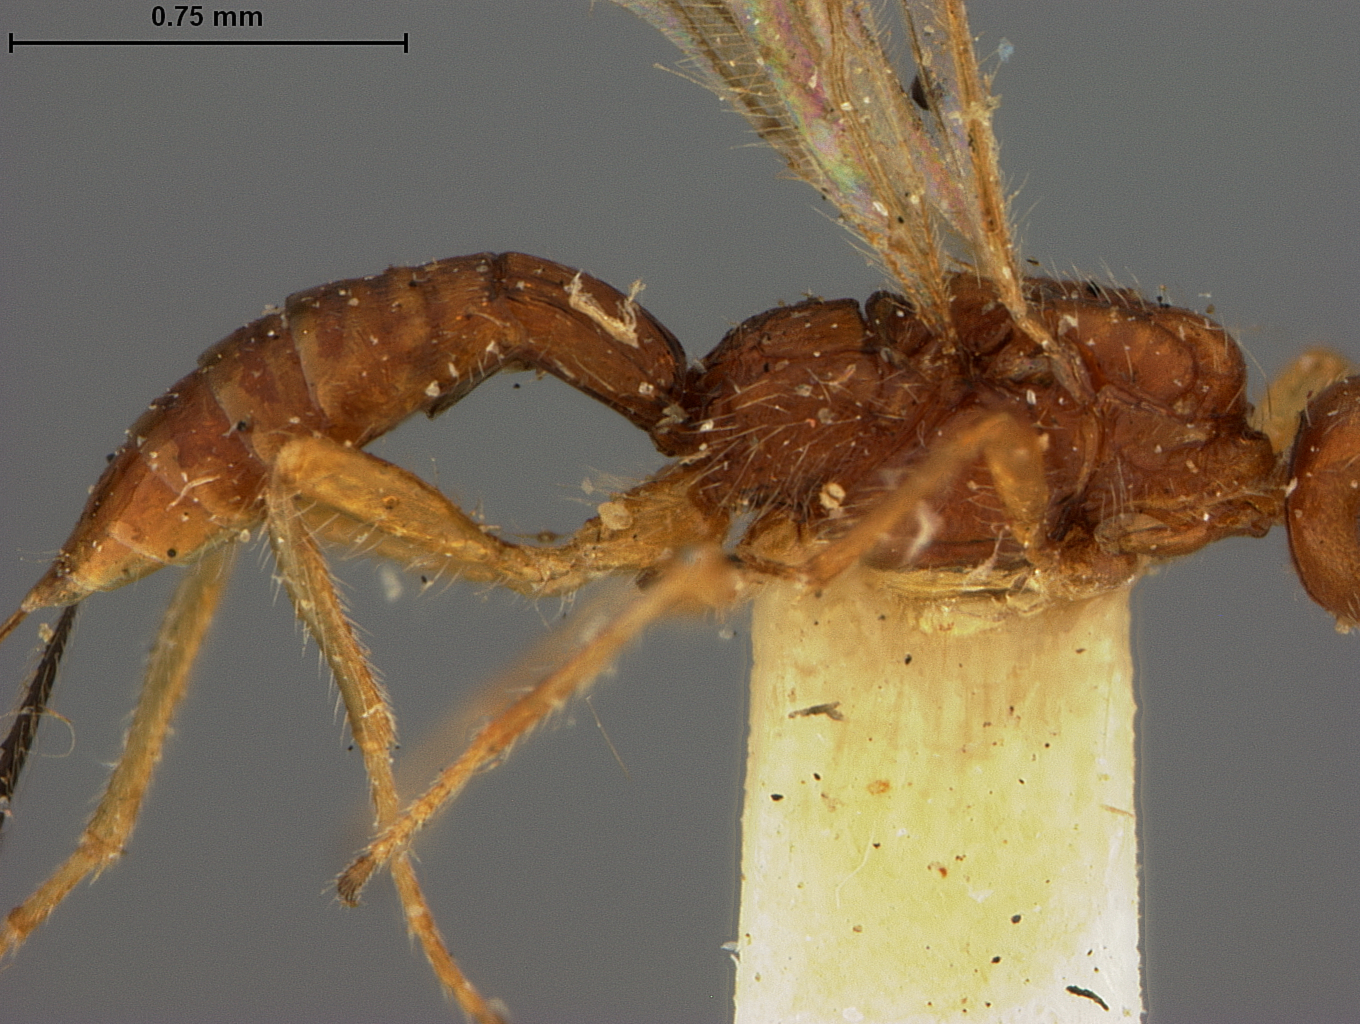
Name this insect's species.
Caenophanes aciculatus
